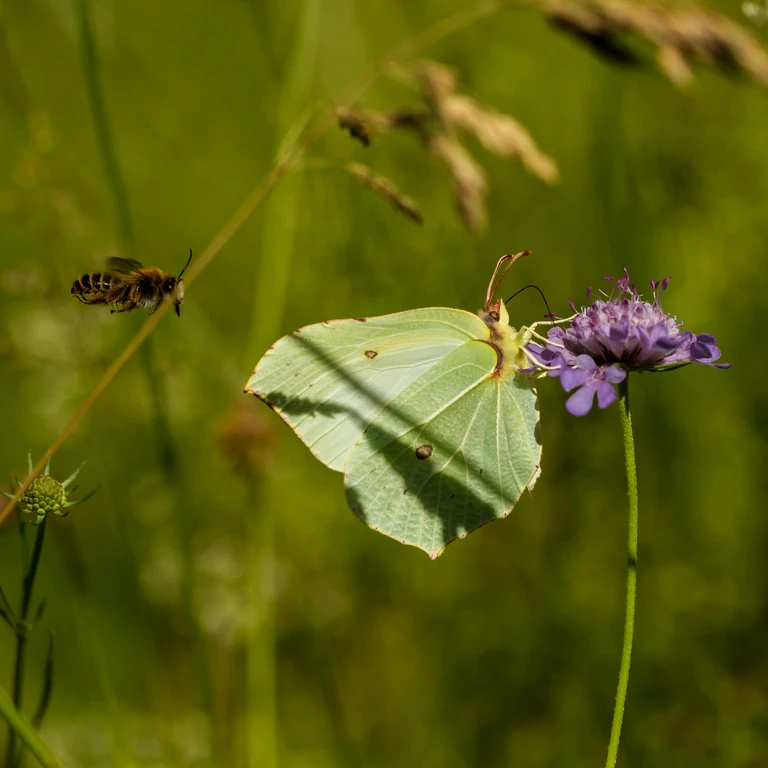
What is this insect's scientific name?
Gonepteryx rhamni
